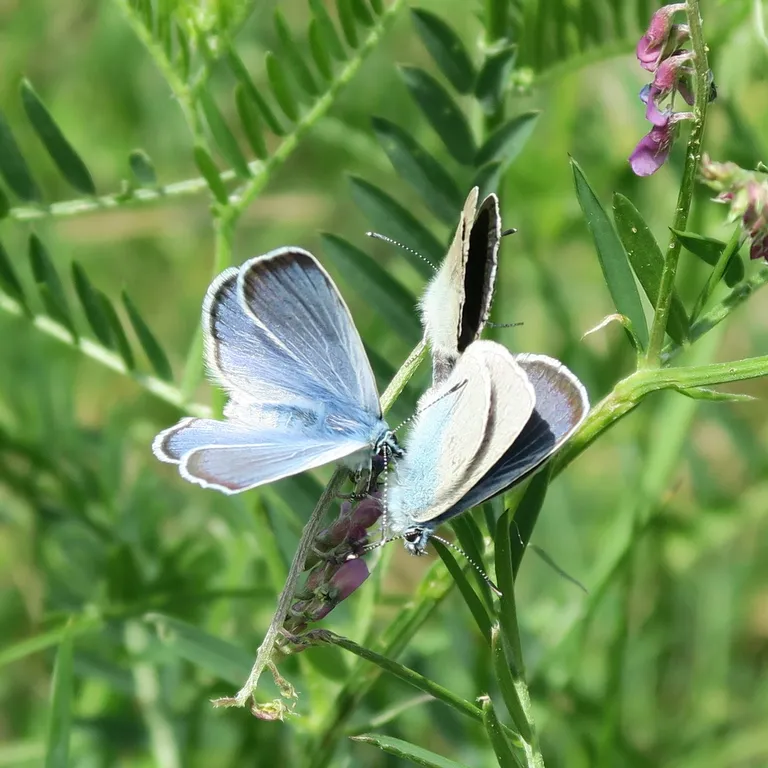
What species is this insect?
Glaucopsyche alexis
